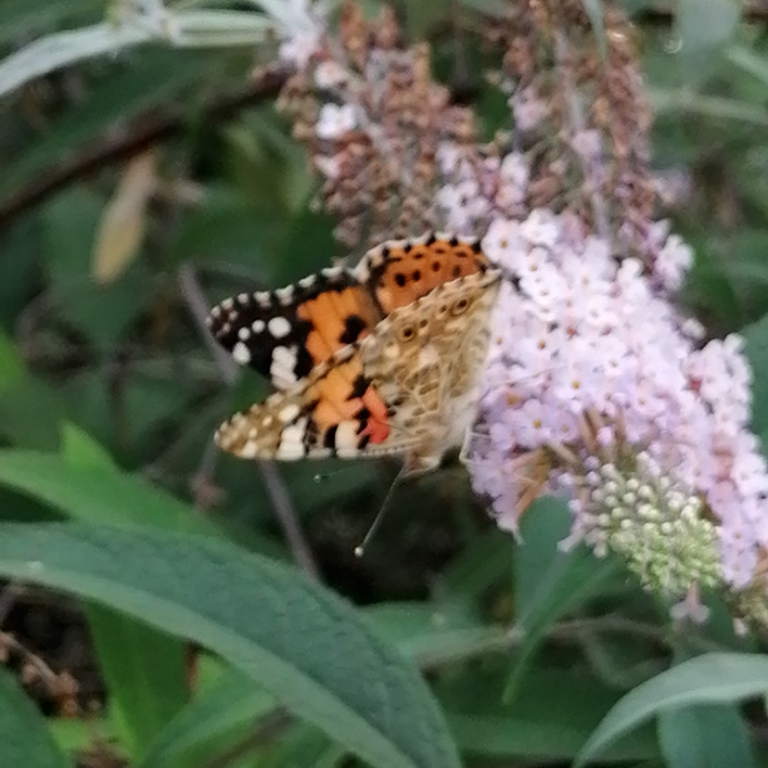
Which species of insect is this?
Vanessa cardui
